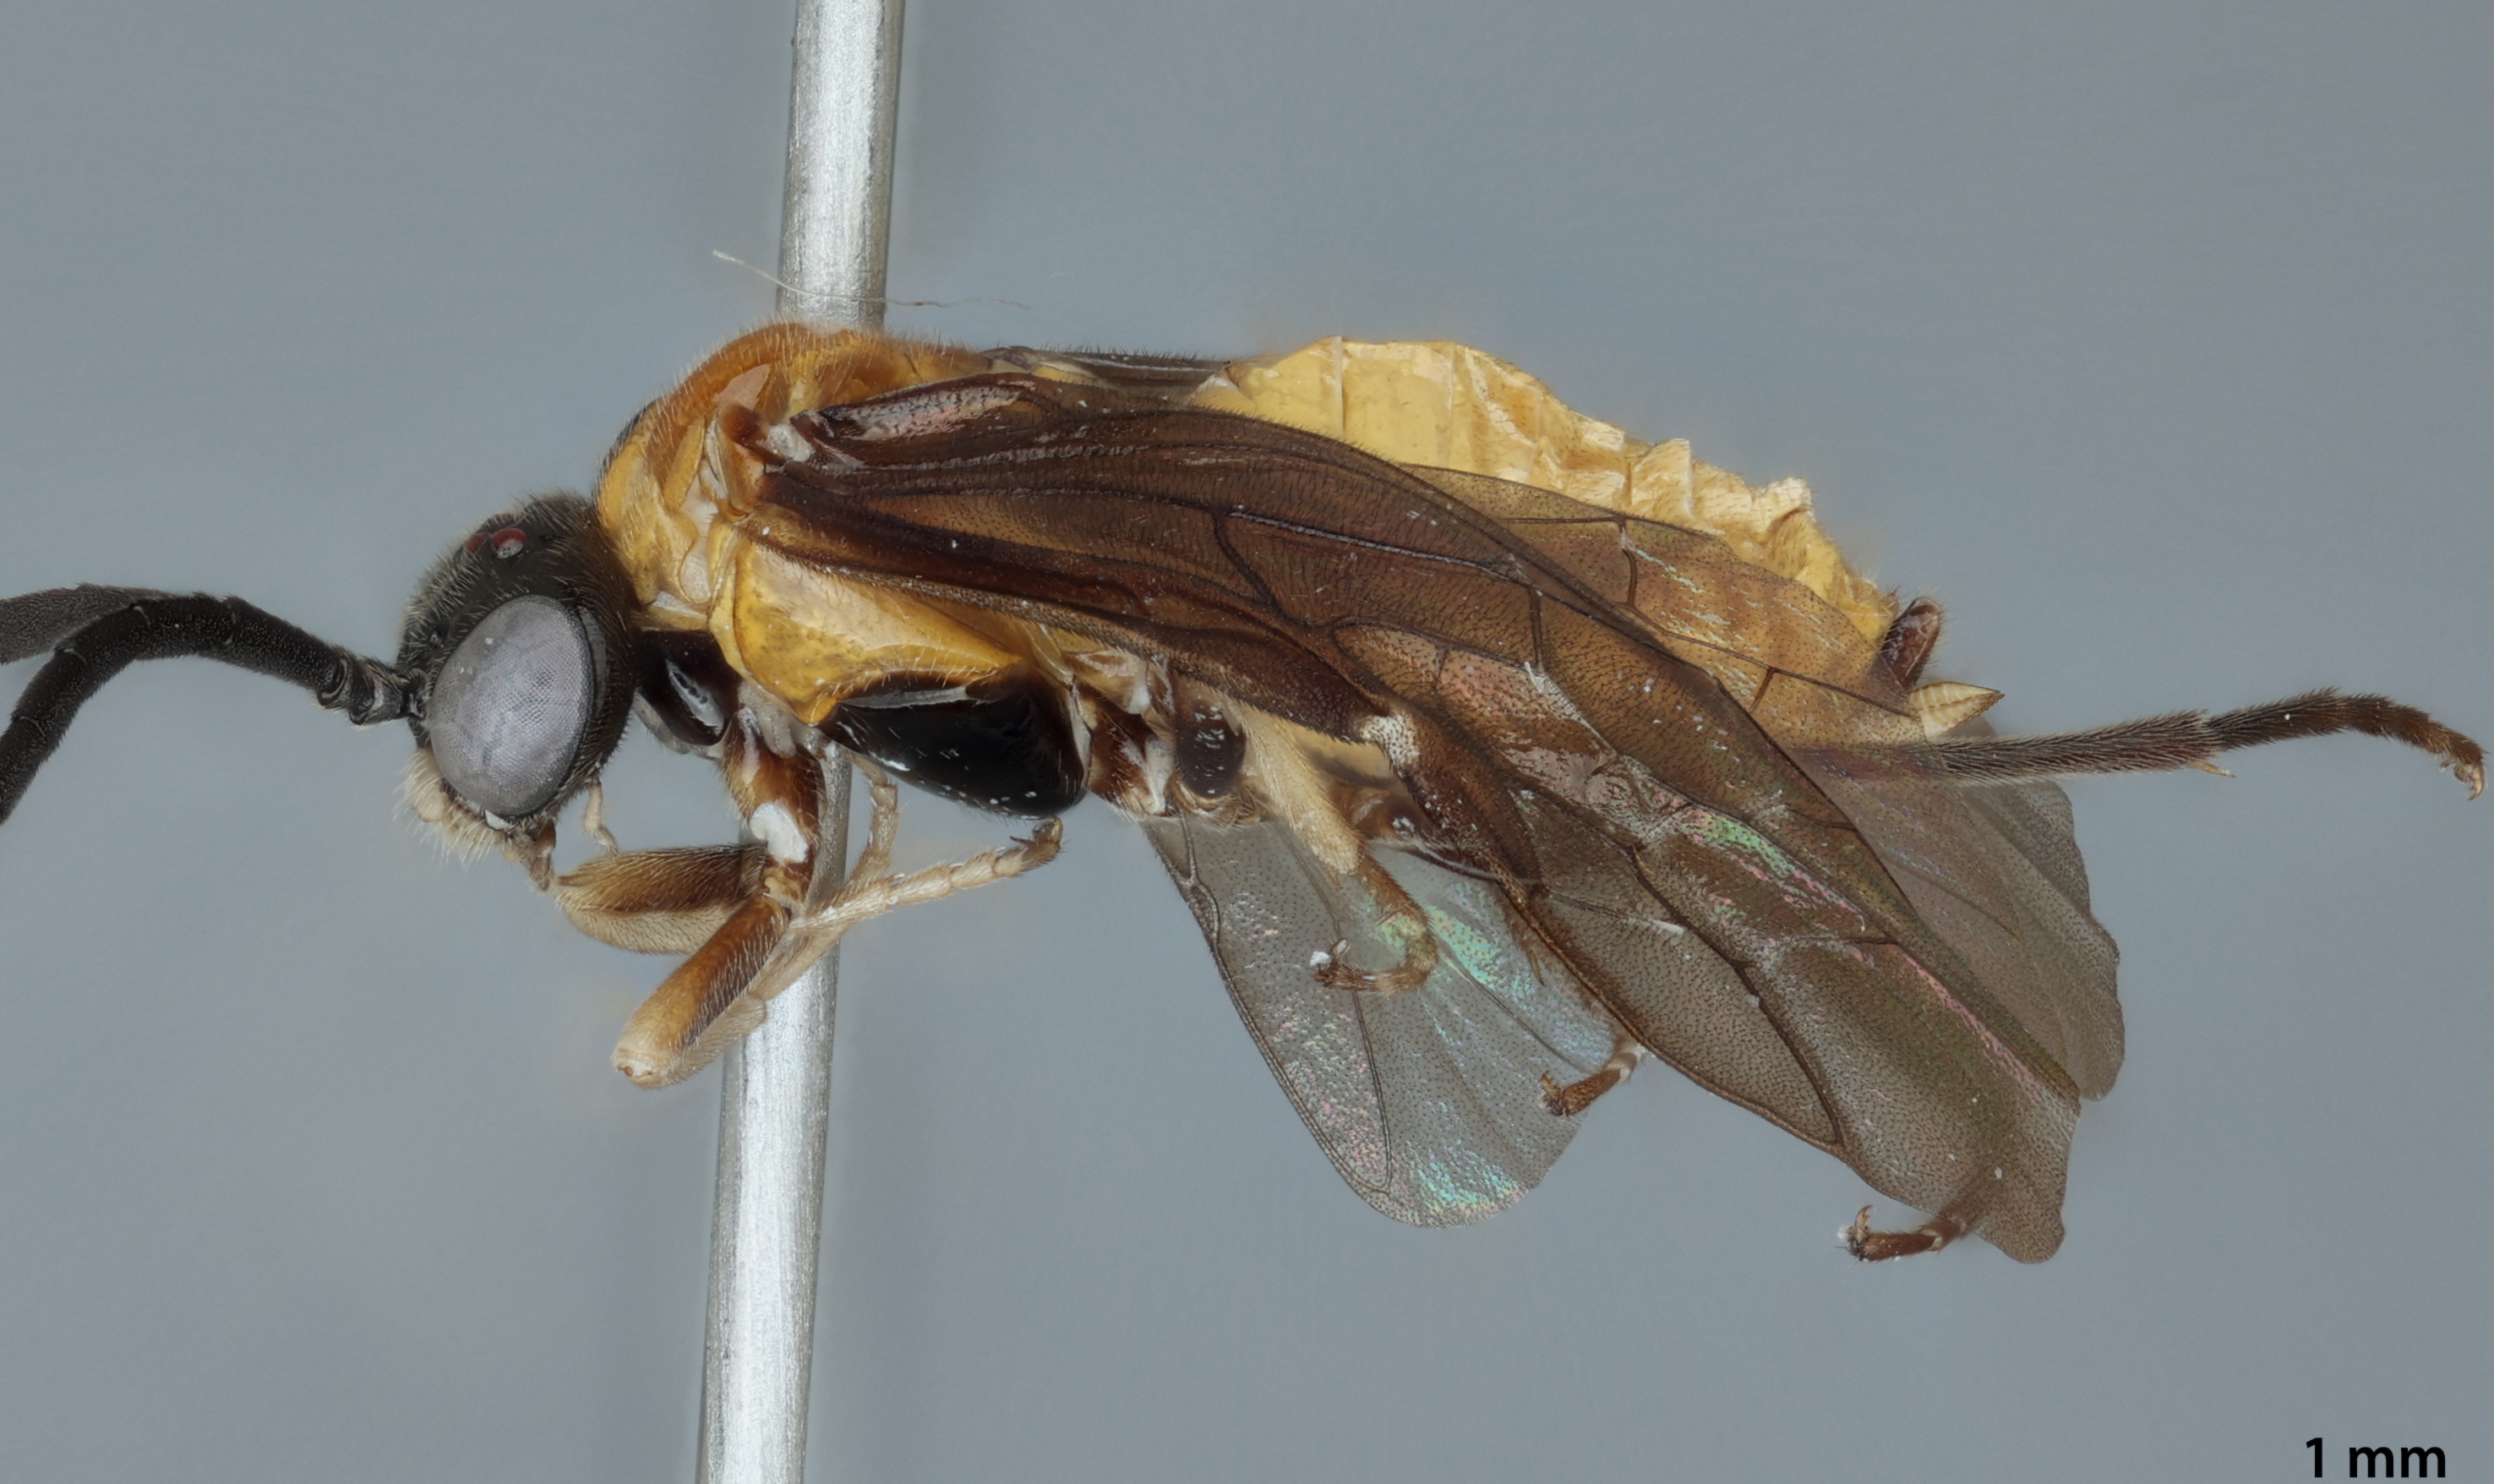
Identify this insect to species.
Eustromboceros alboclypea
